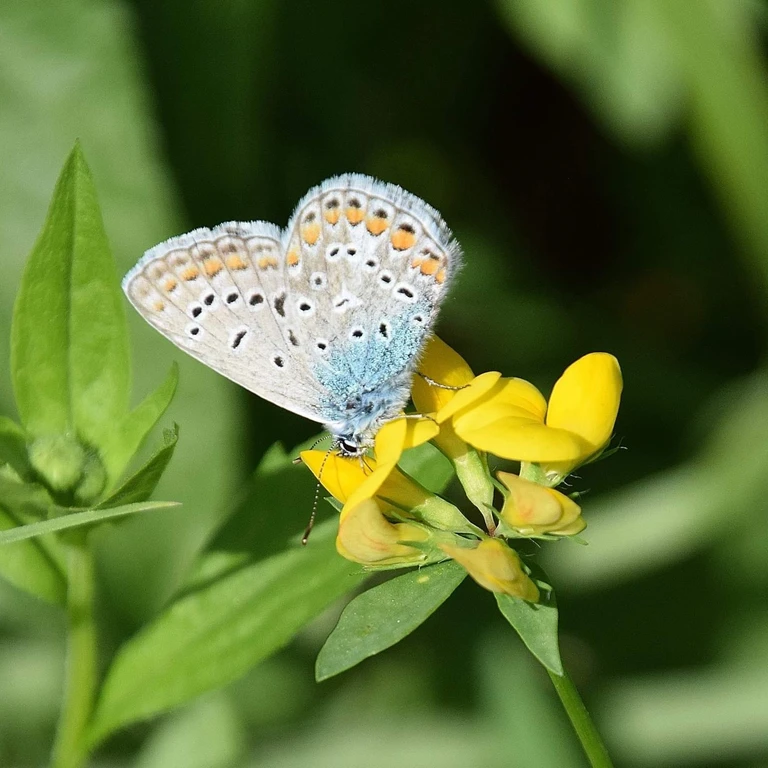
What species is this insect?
Polyommatus icarus
